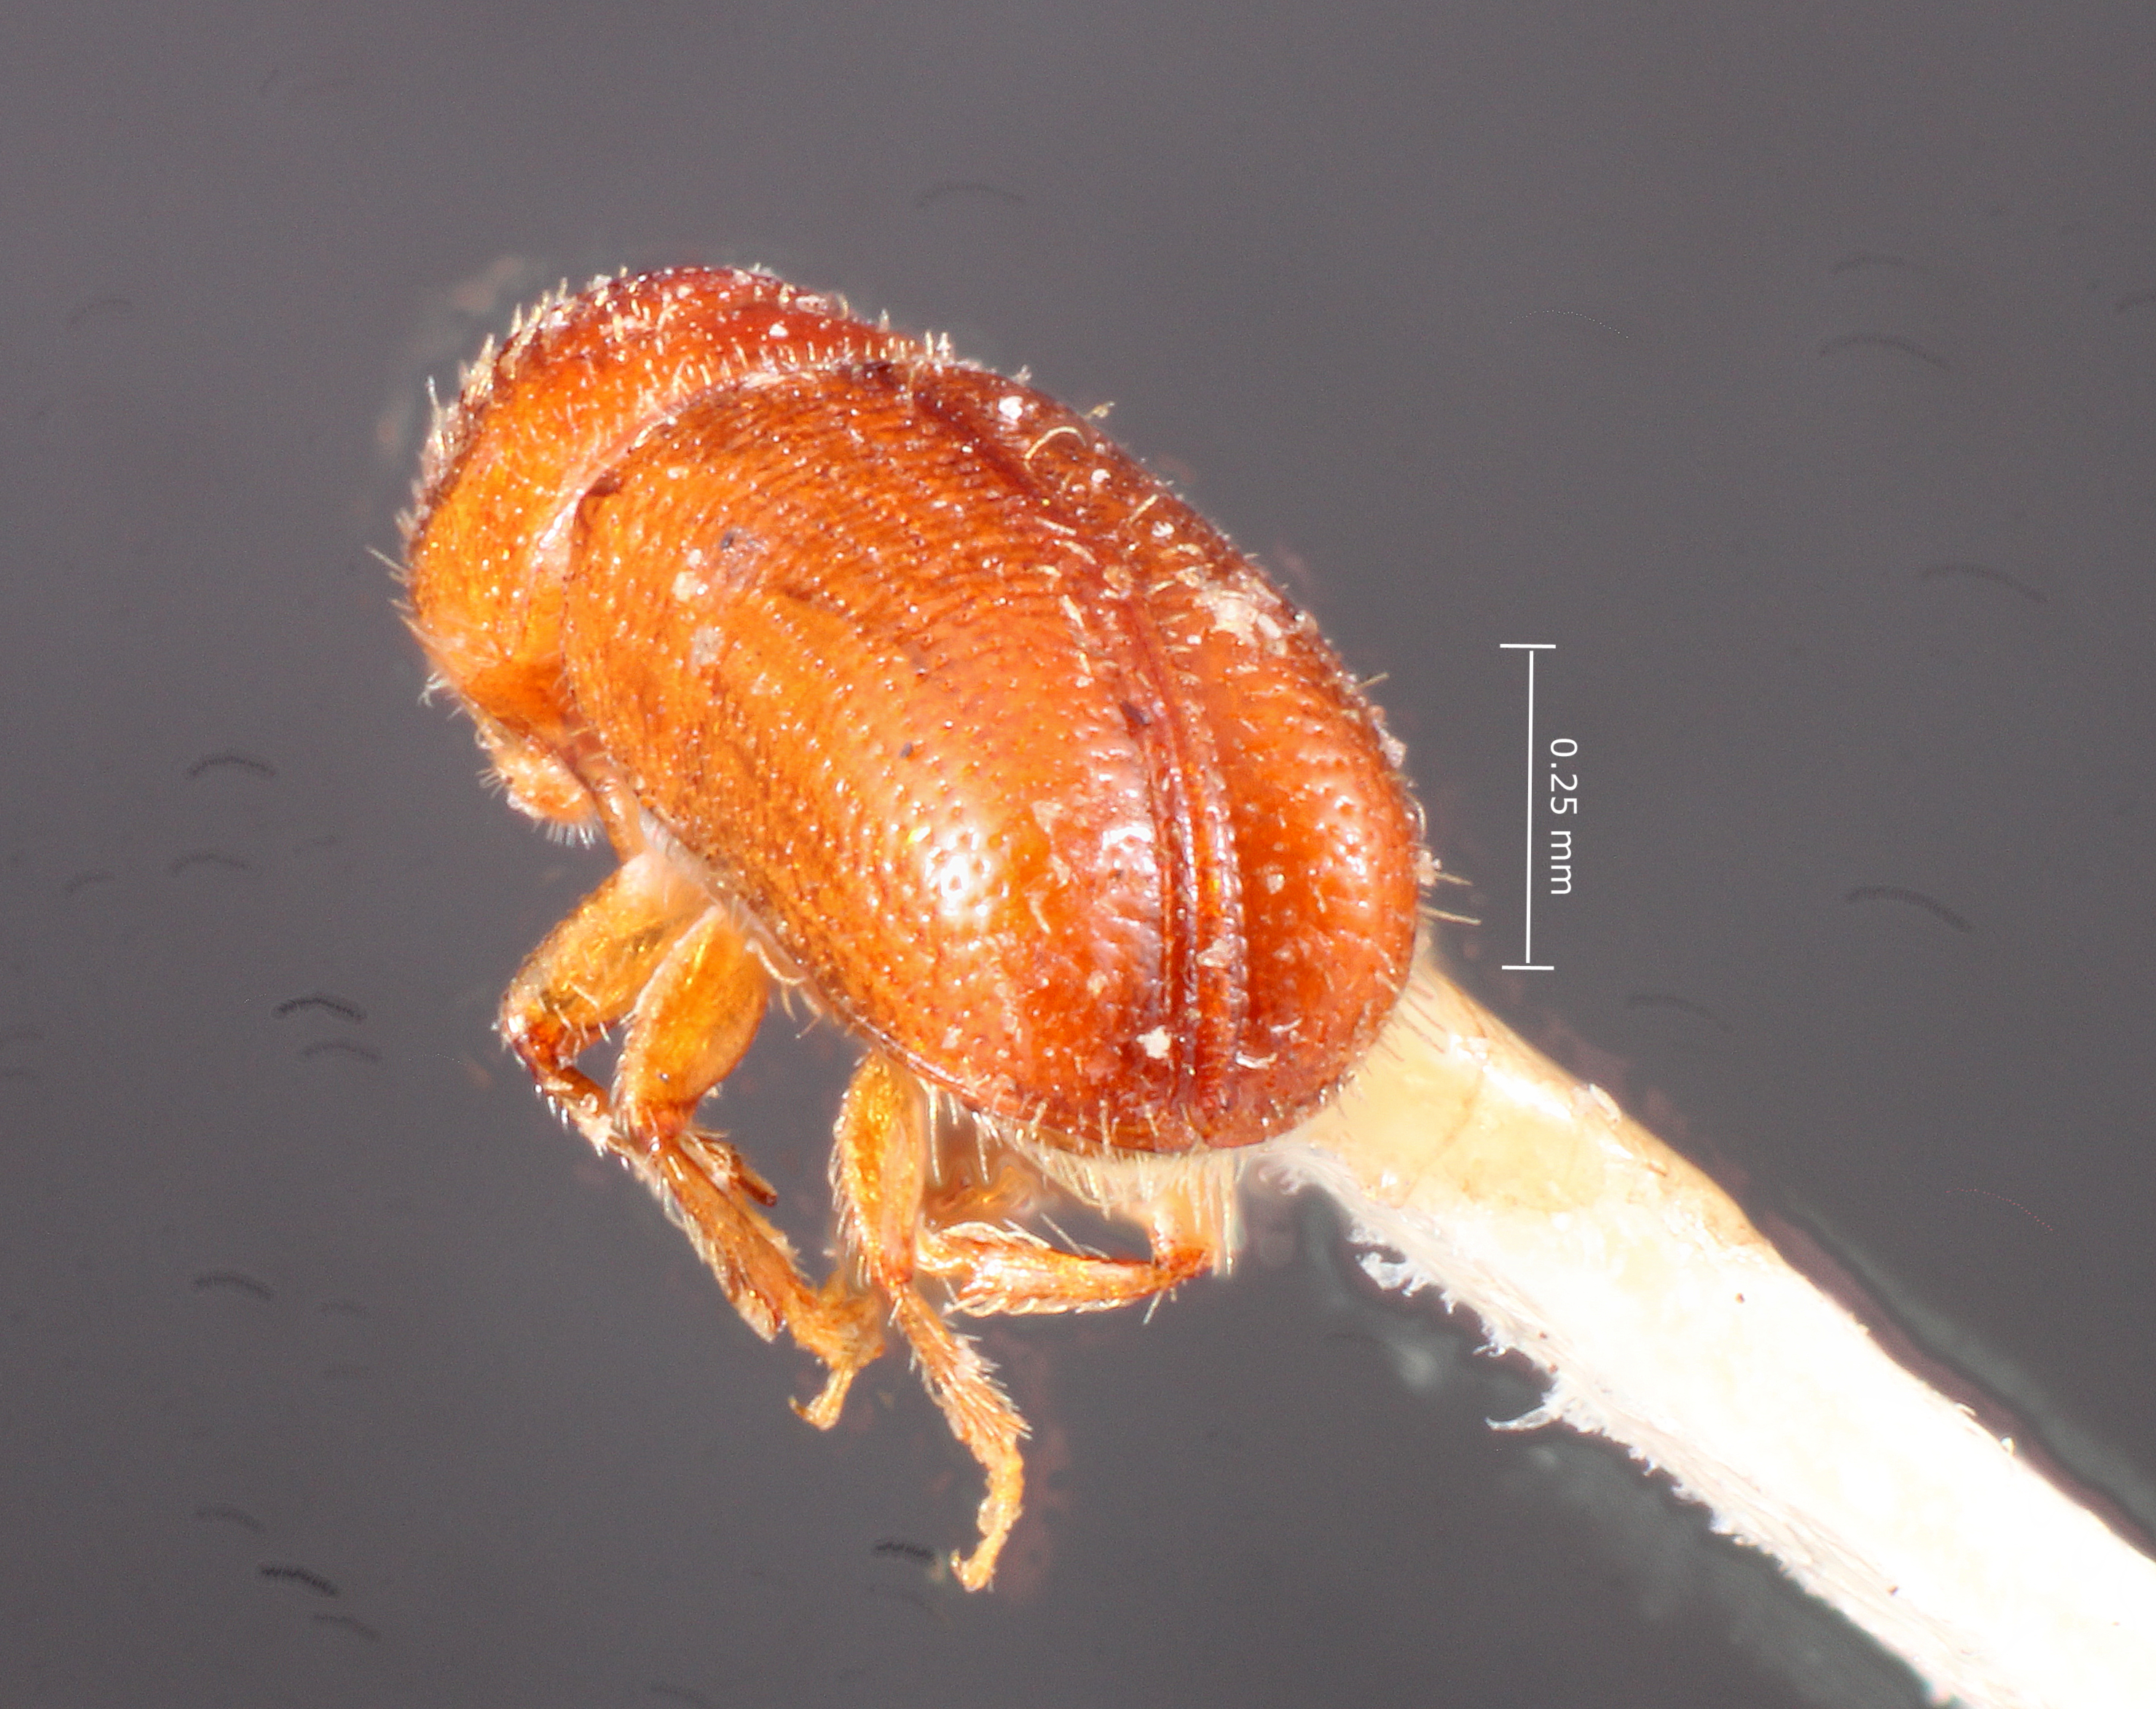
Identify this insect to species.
Pityophthorus concentralis
